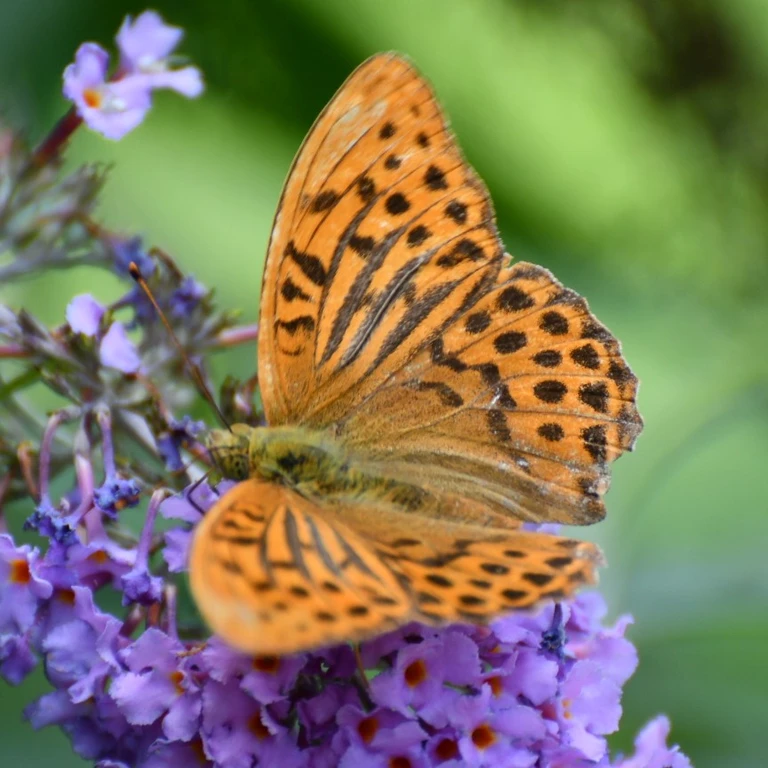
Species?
Argynnis paphia
